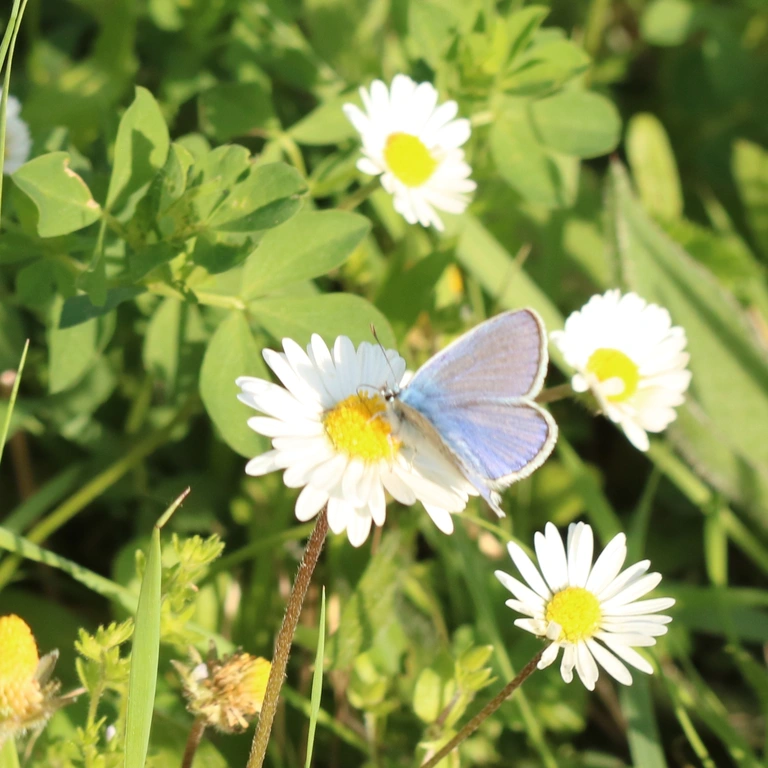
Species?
Polyommatus icarus
